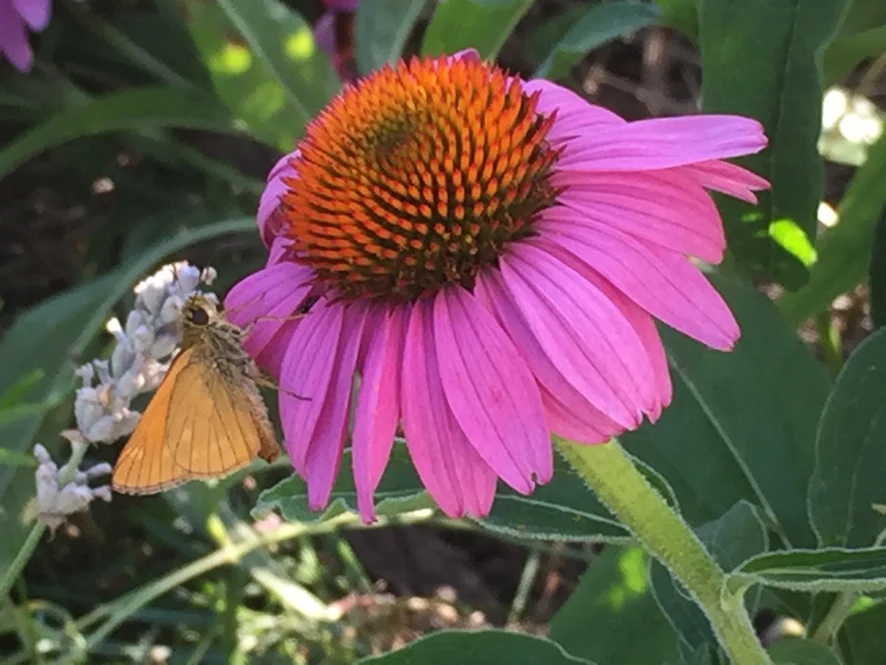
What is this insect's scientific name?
Ochlodes sylvanus (also Ochlodes venata)
